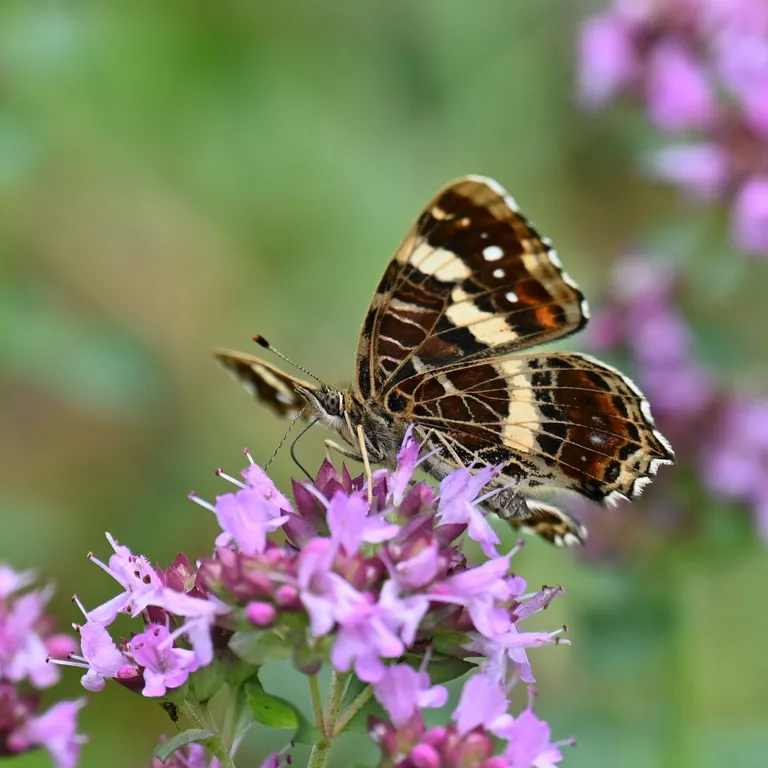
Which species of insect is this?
Araschnia levana
